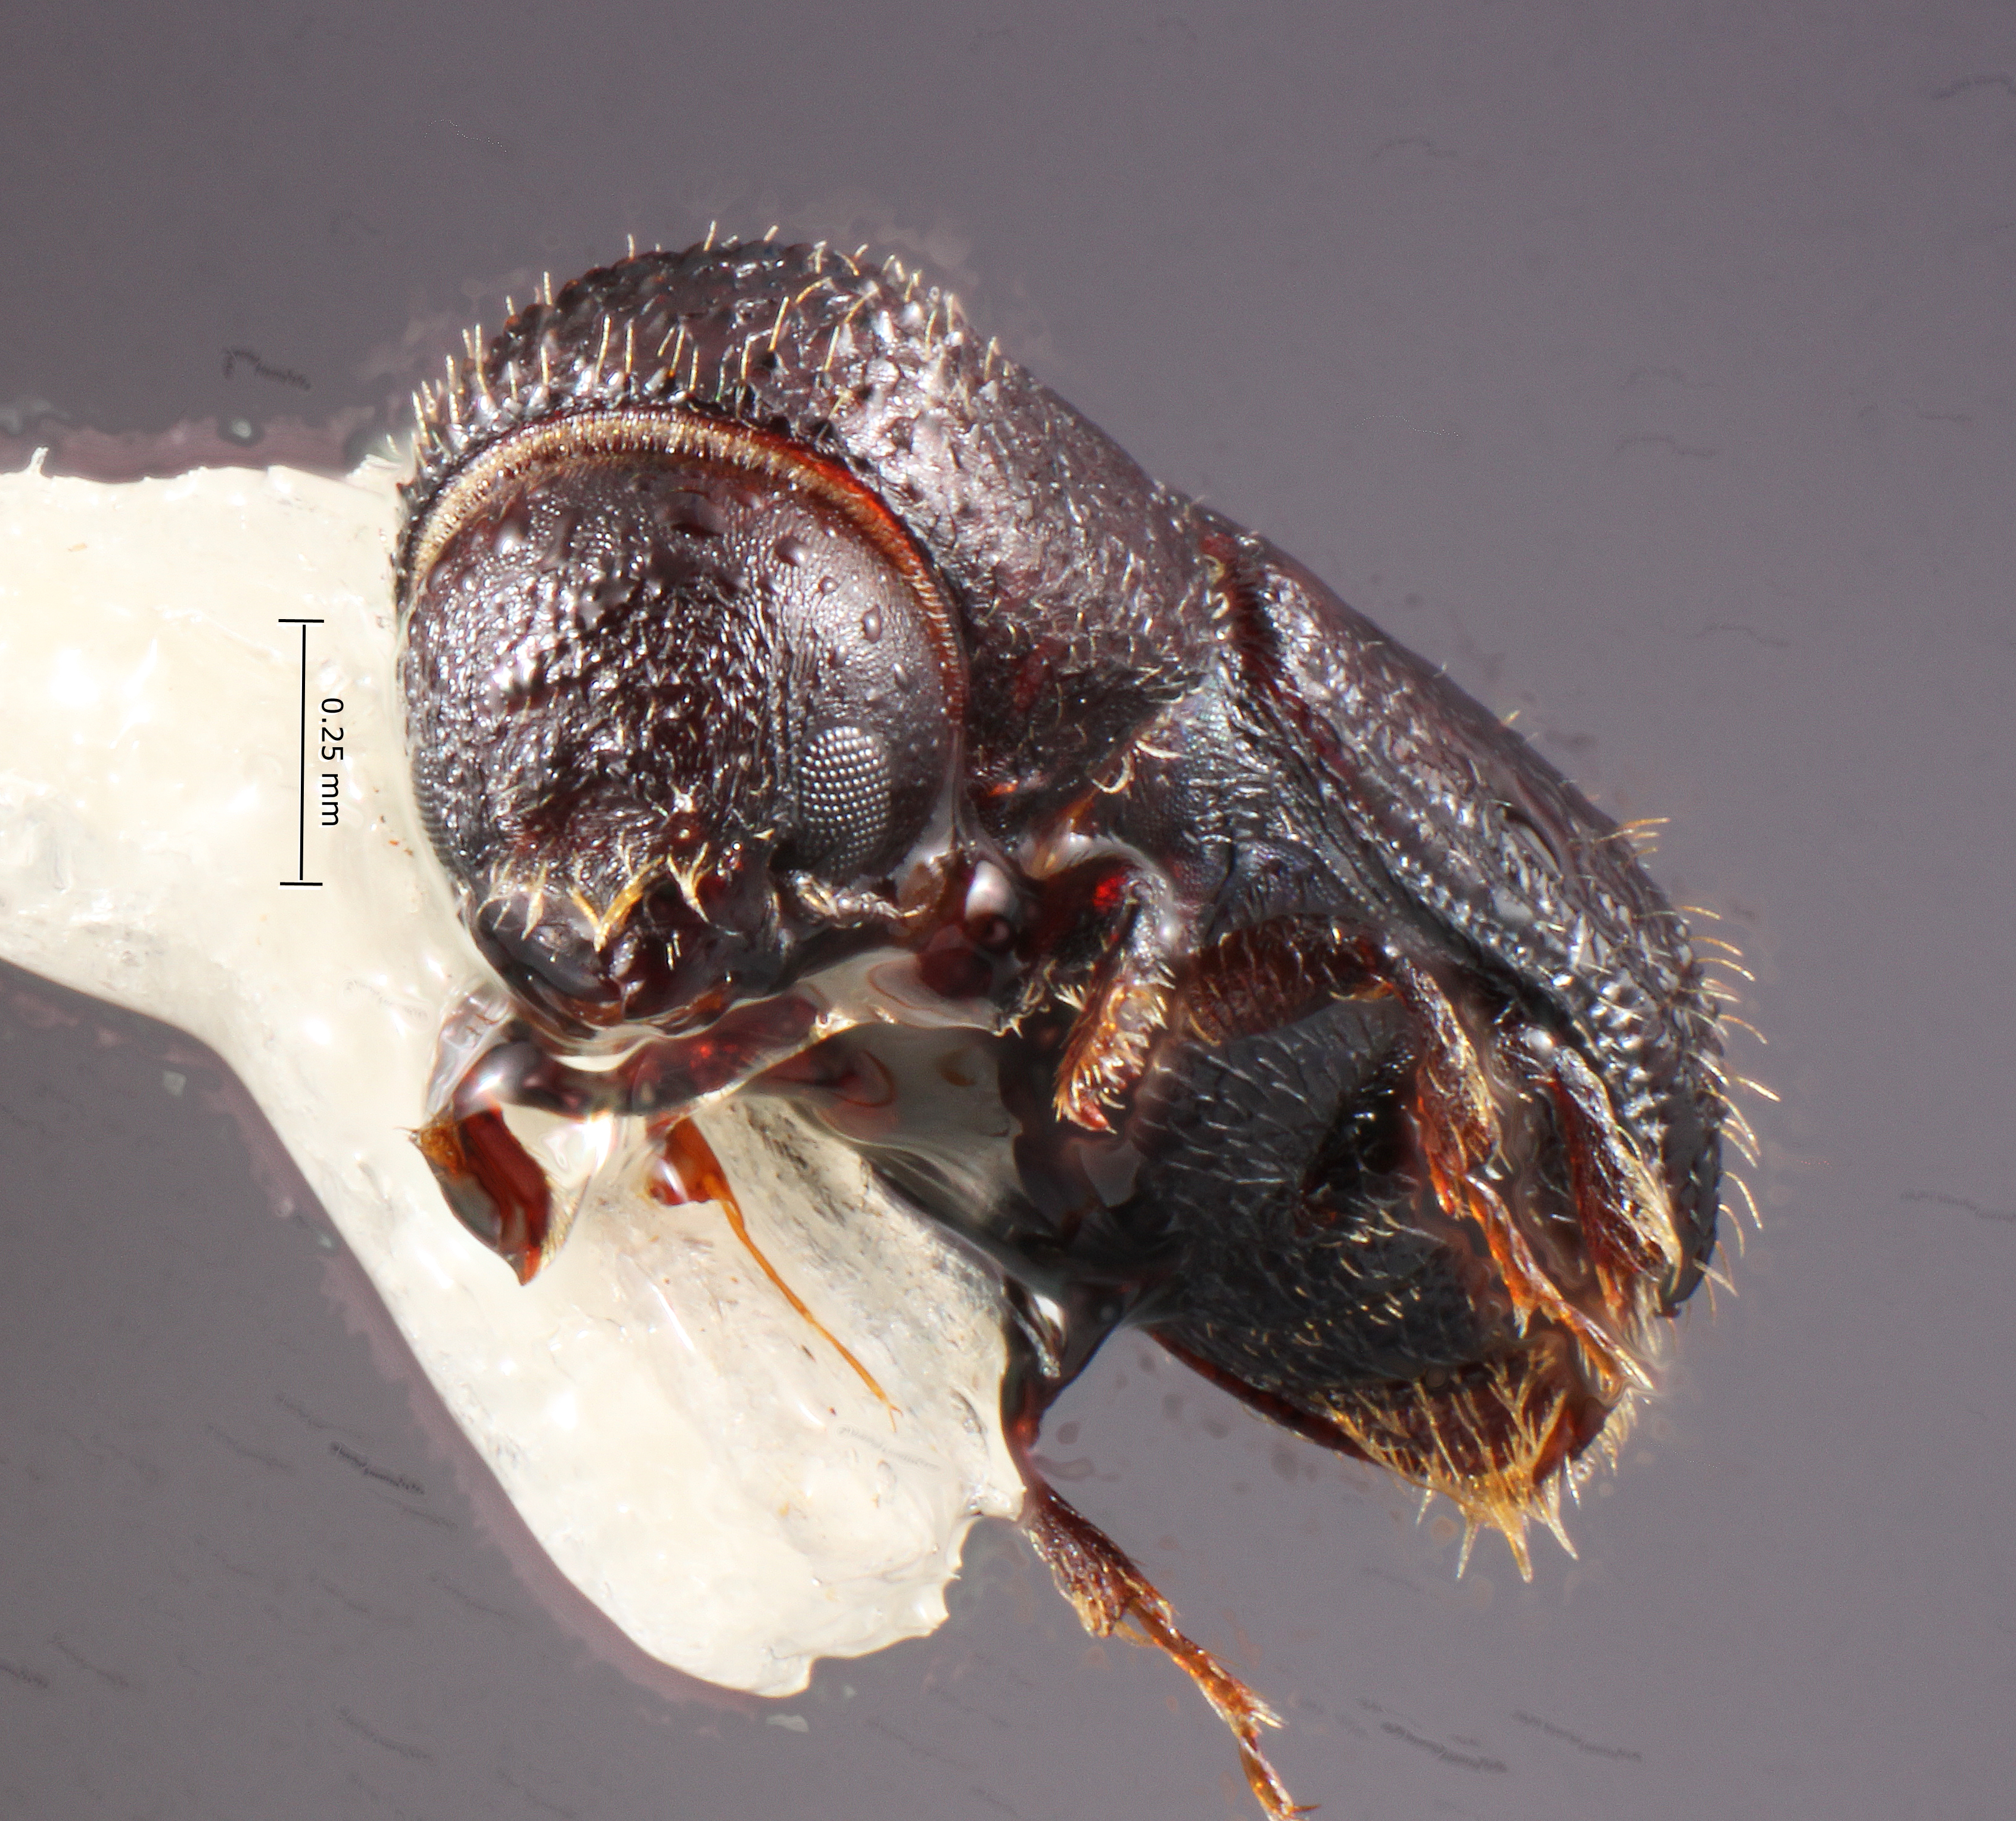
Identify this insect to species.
Hylocurus floridensis
